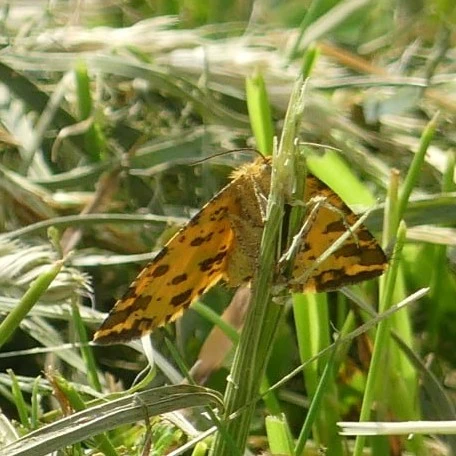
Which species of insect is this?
Pseudopanthera macularia
